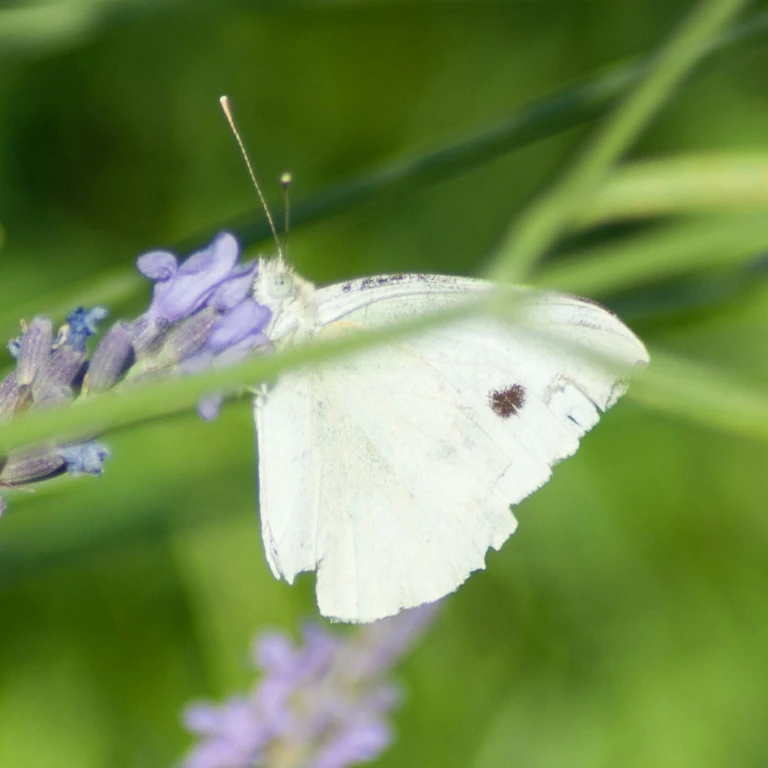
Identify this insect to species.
Pieris rapae
